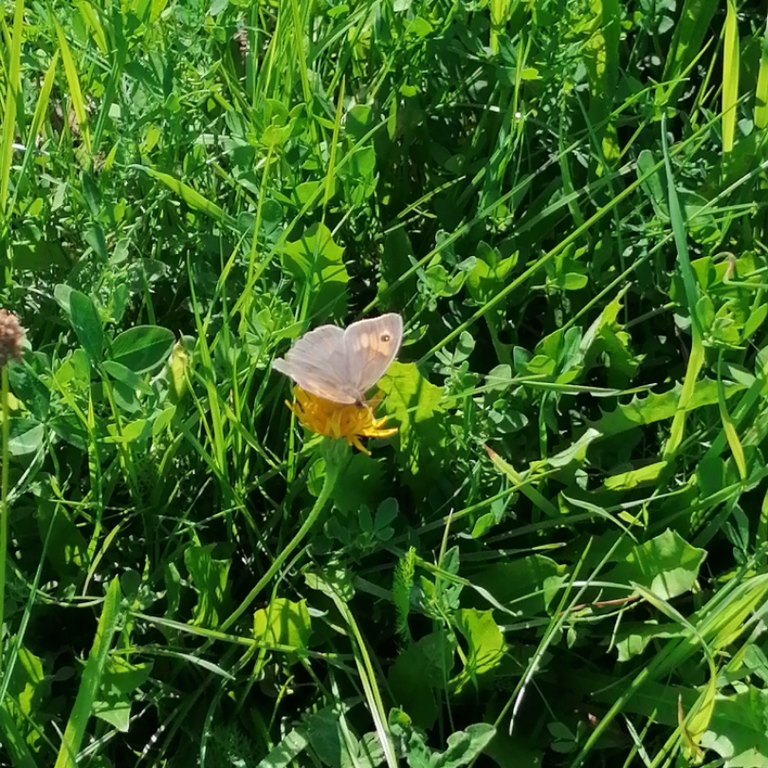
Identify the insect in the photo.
Maniola jurtina
